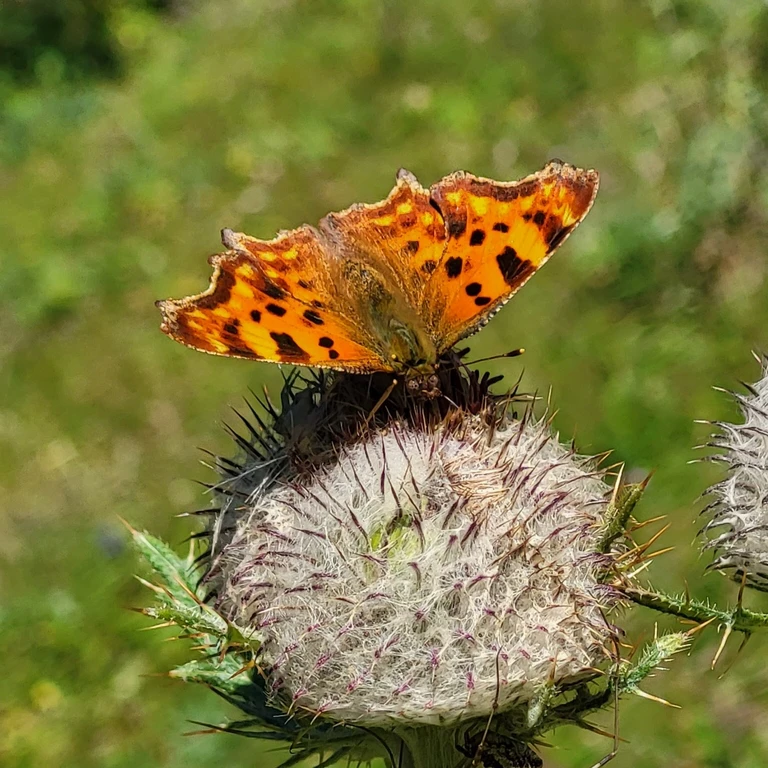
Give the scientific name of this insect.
Polygonia c-album
